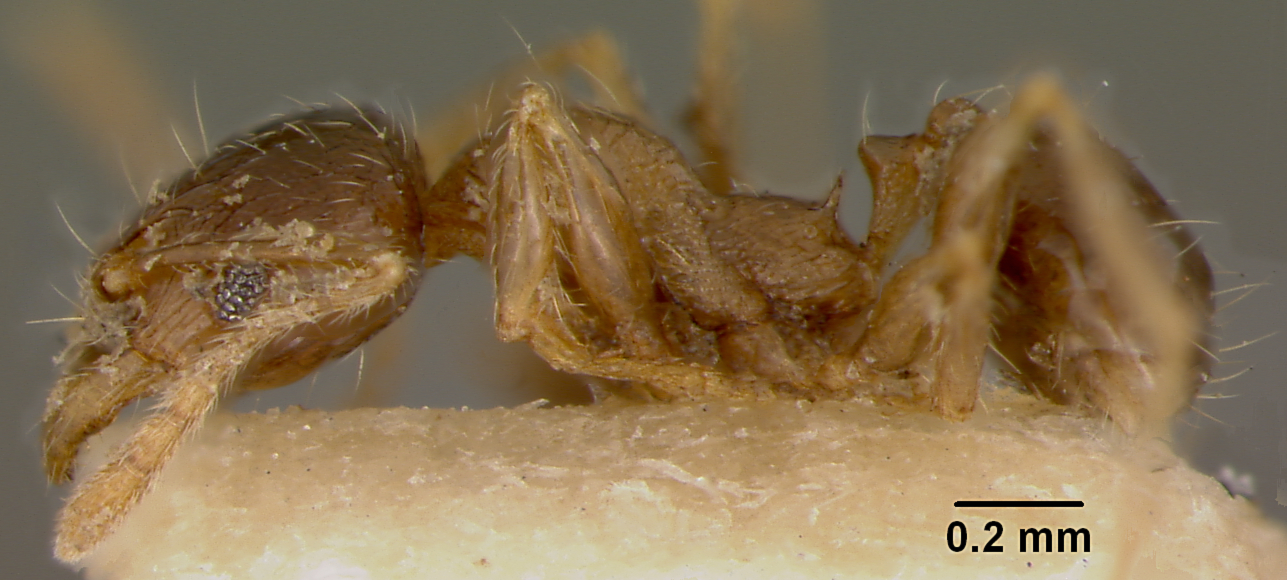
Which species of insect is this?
Pheidole knowlesi
